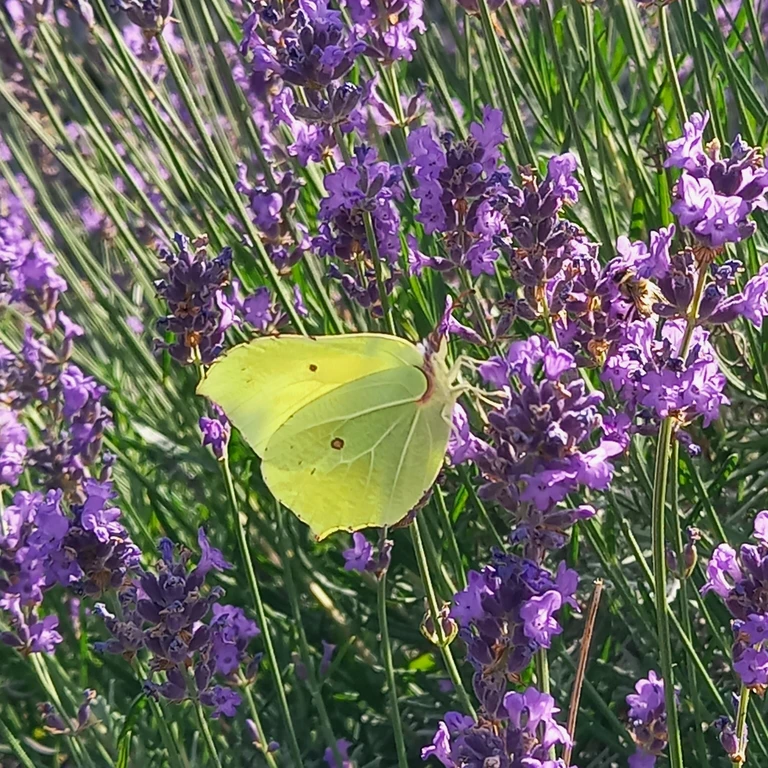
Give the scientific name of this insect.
Gonepteryx rhamni
